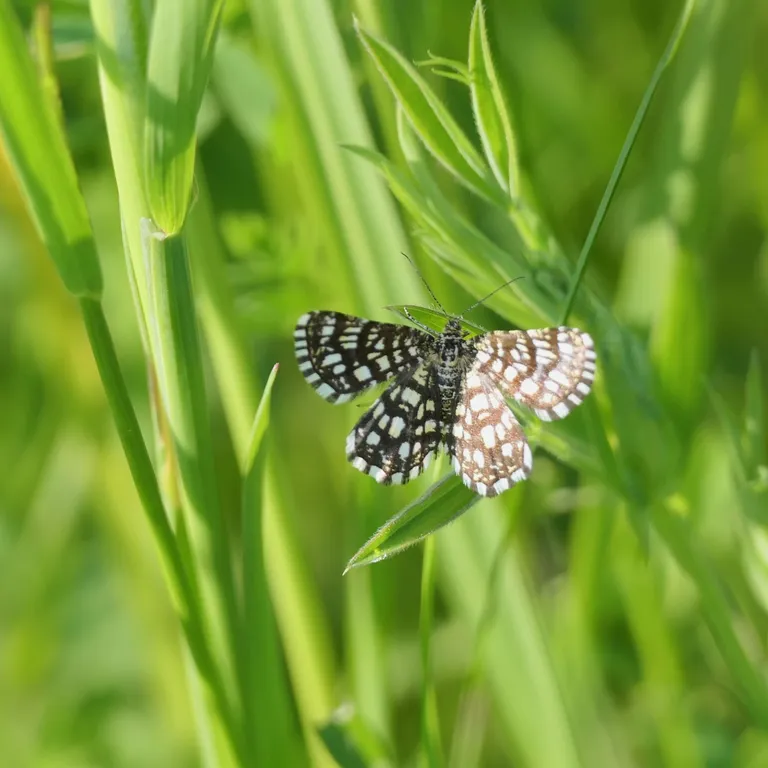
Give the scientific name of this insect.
Chiasmia clathrata
